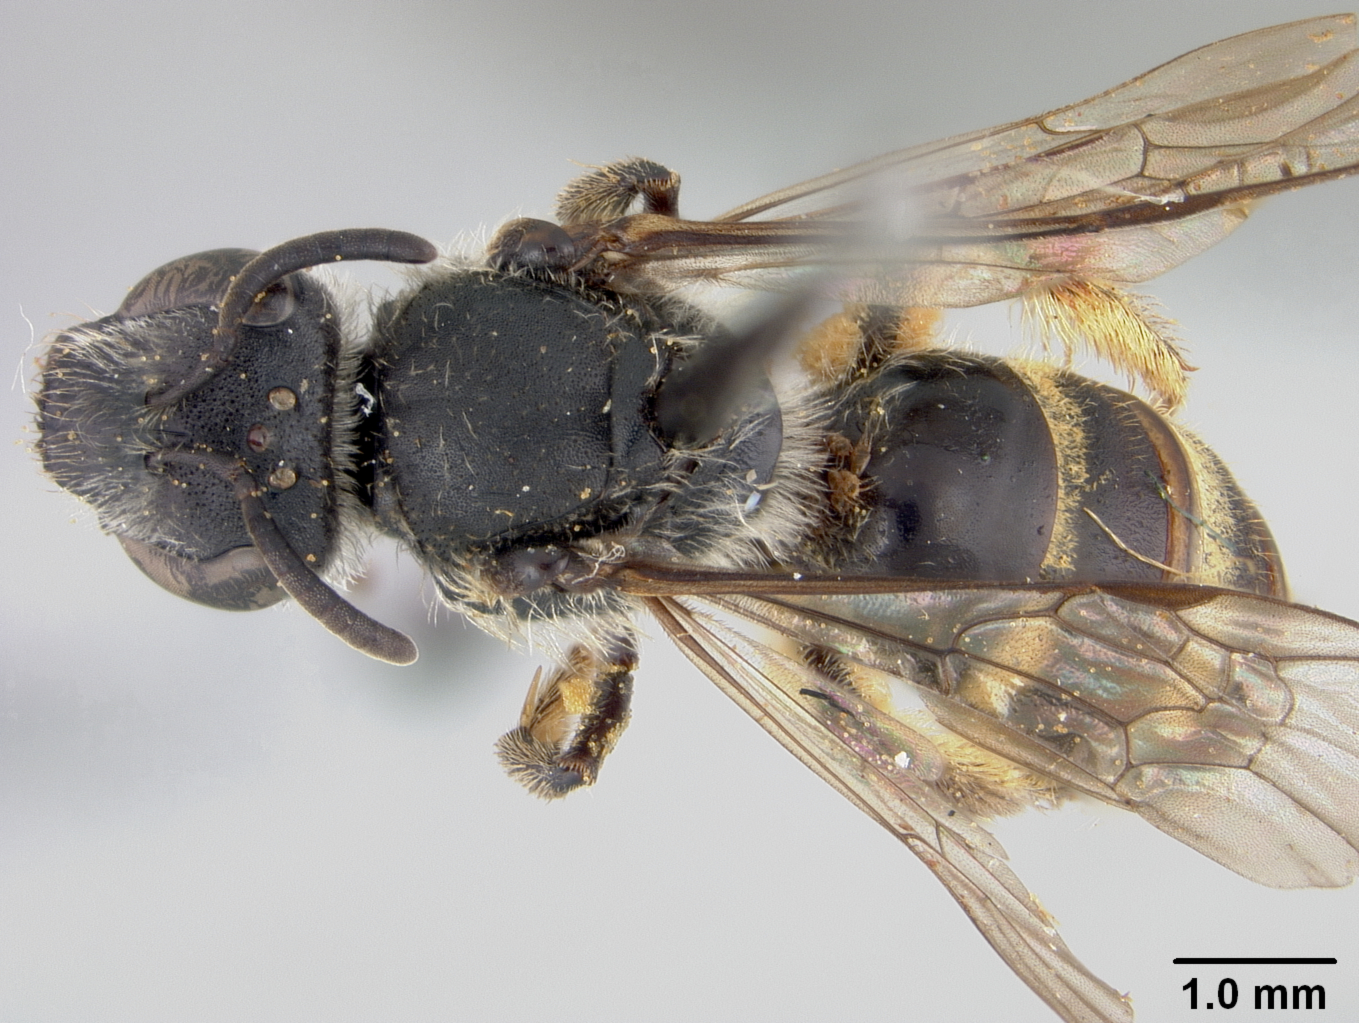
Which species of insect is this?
Lasioglossum uyacicola (also Halictus uyacicola)
